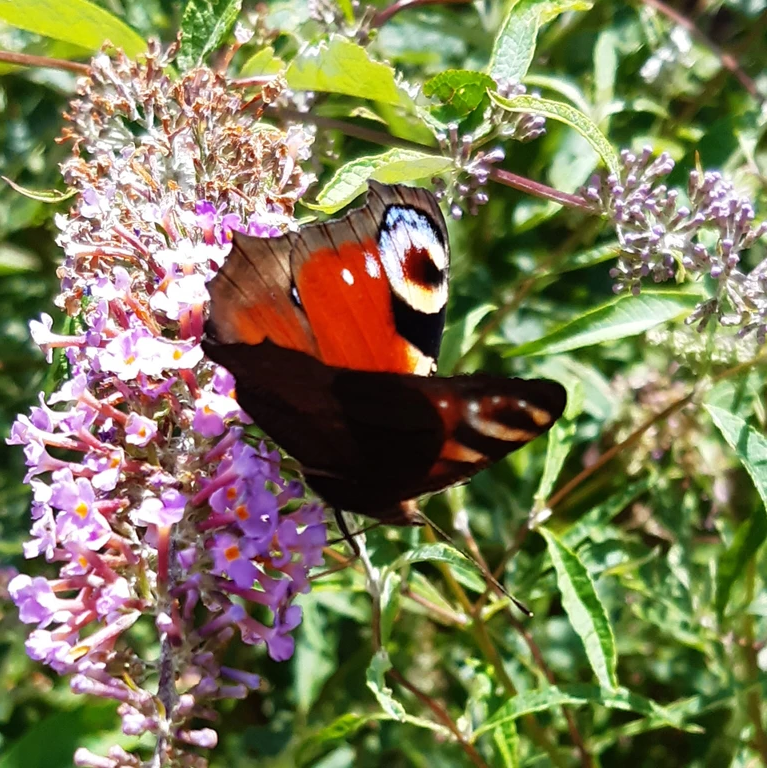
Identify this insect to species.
Aglais io
